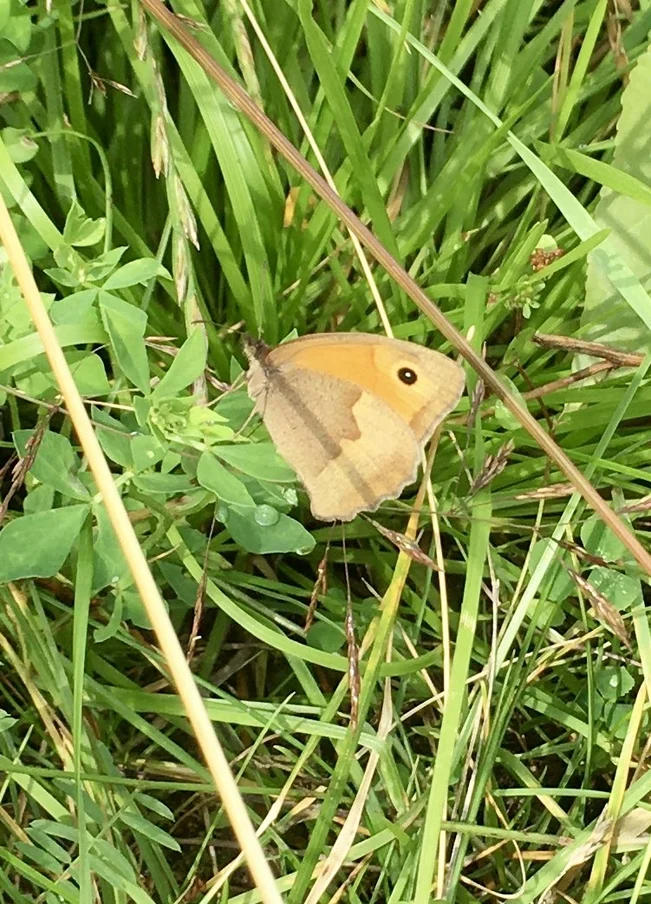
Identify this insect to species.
Maniola jurtina
